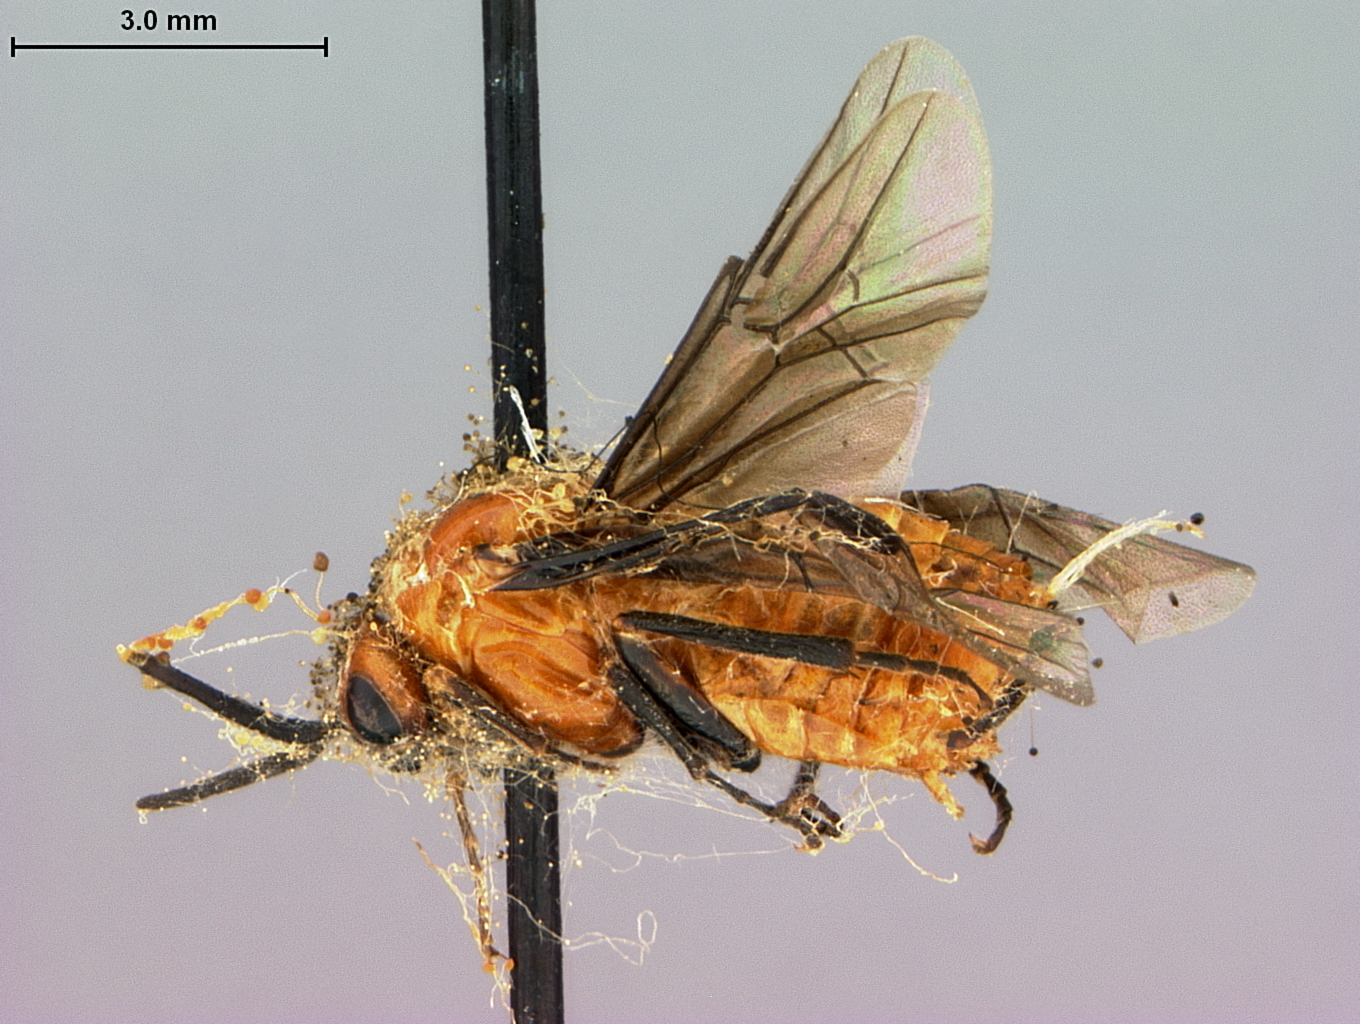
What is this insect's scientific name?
Sphacophilus tenuous
